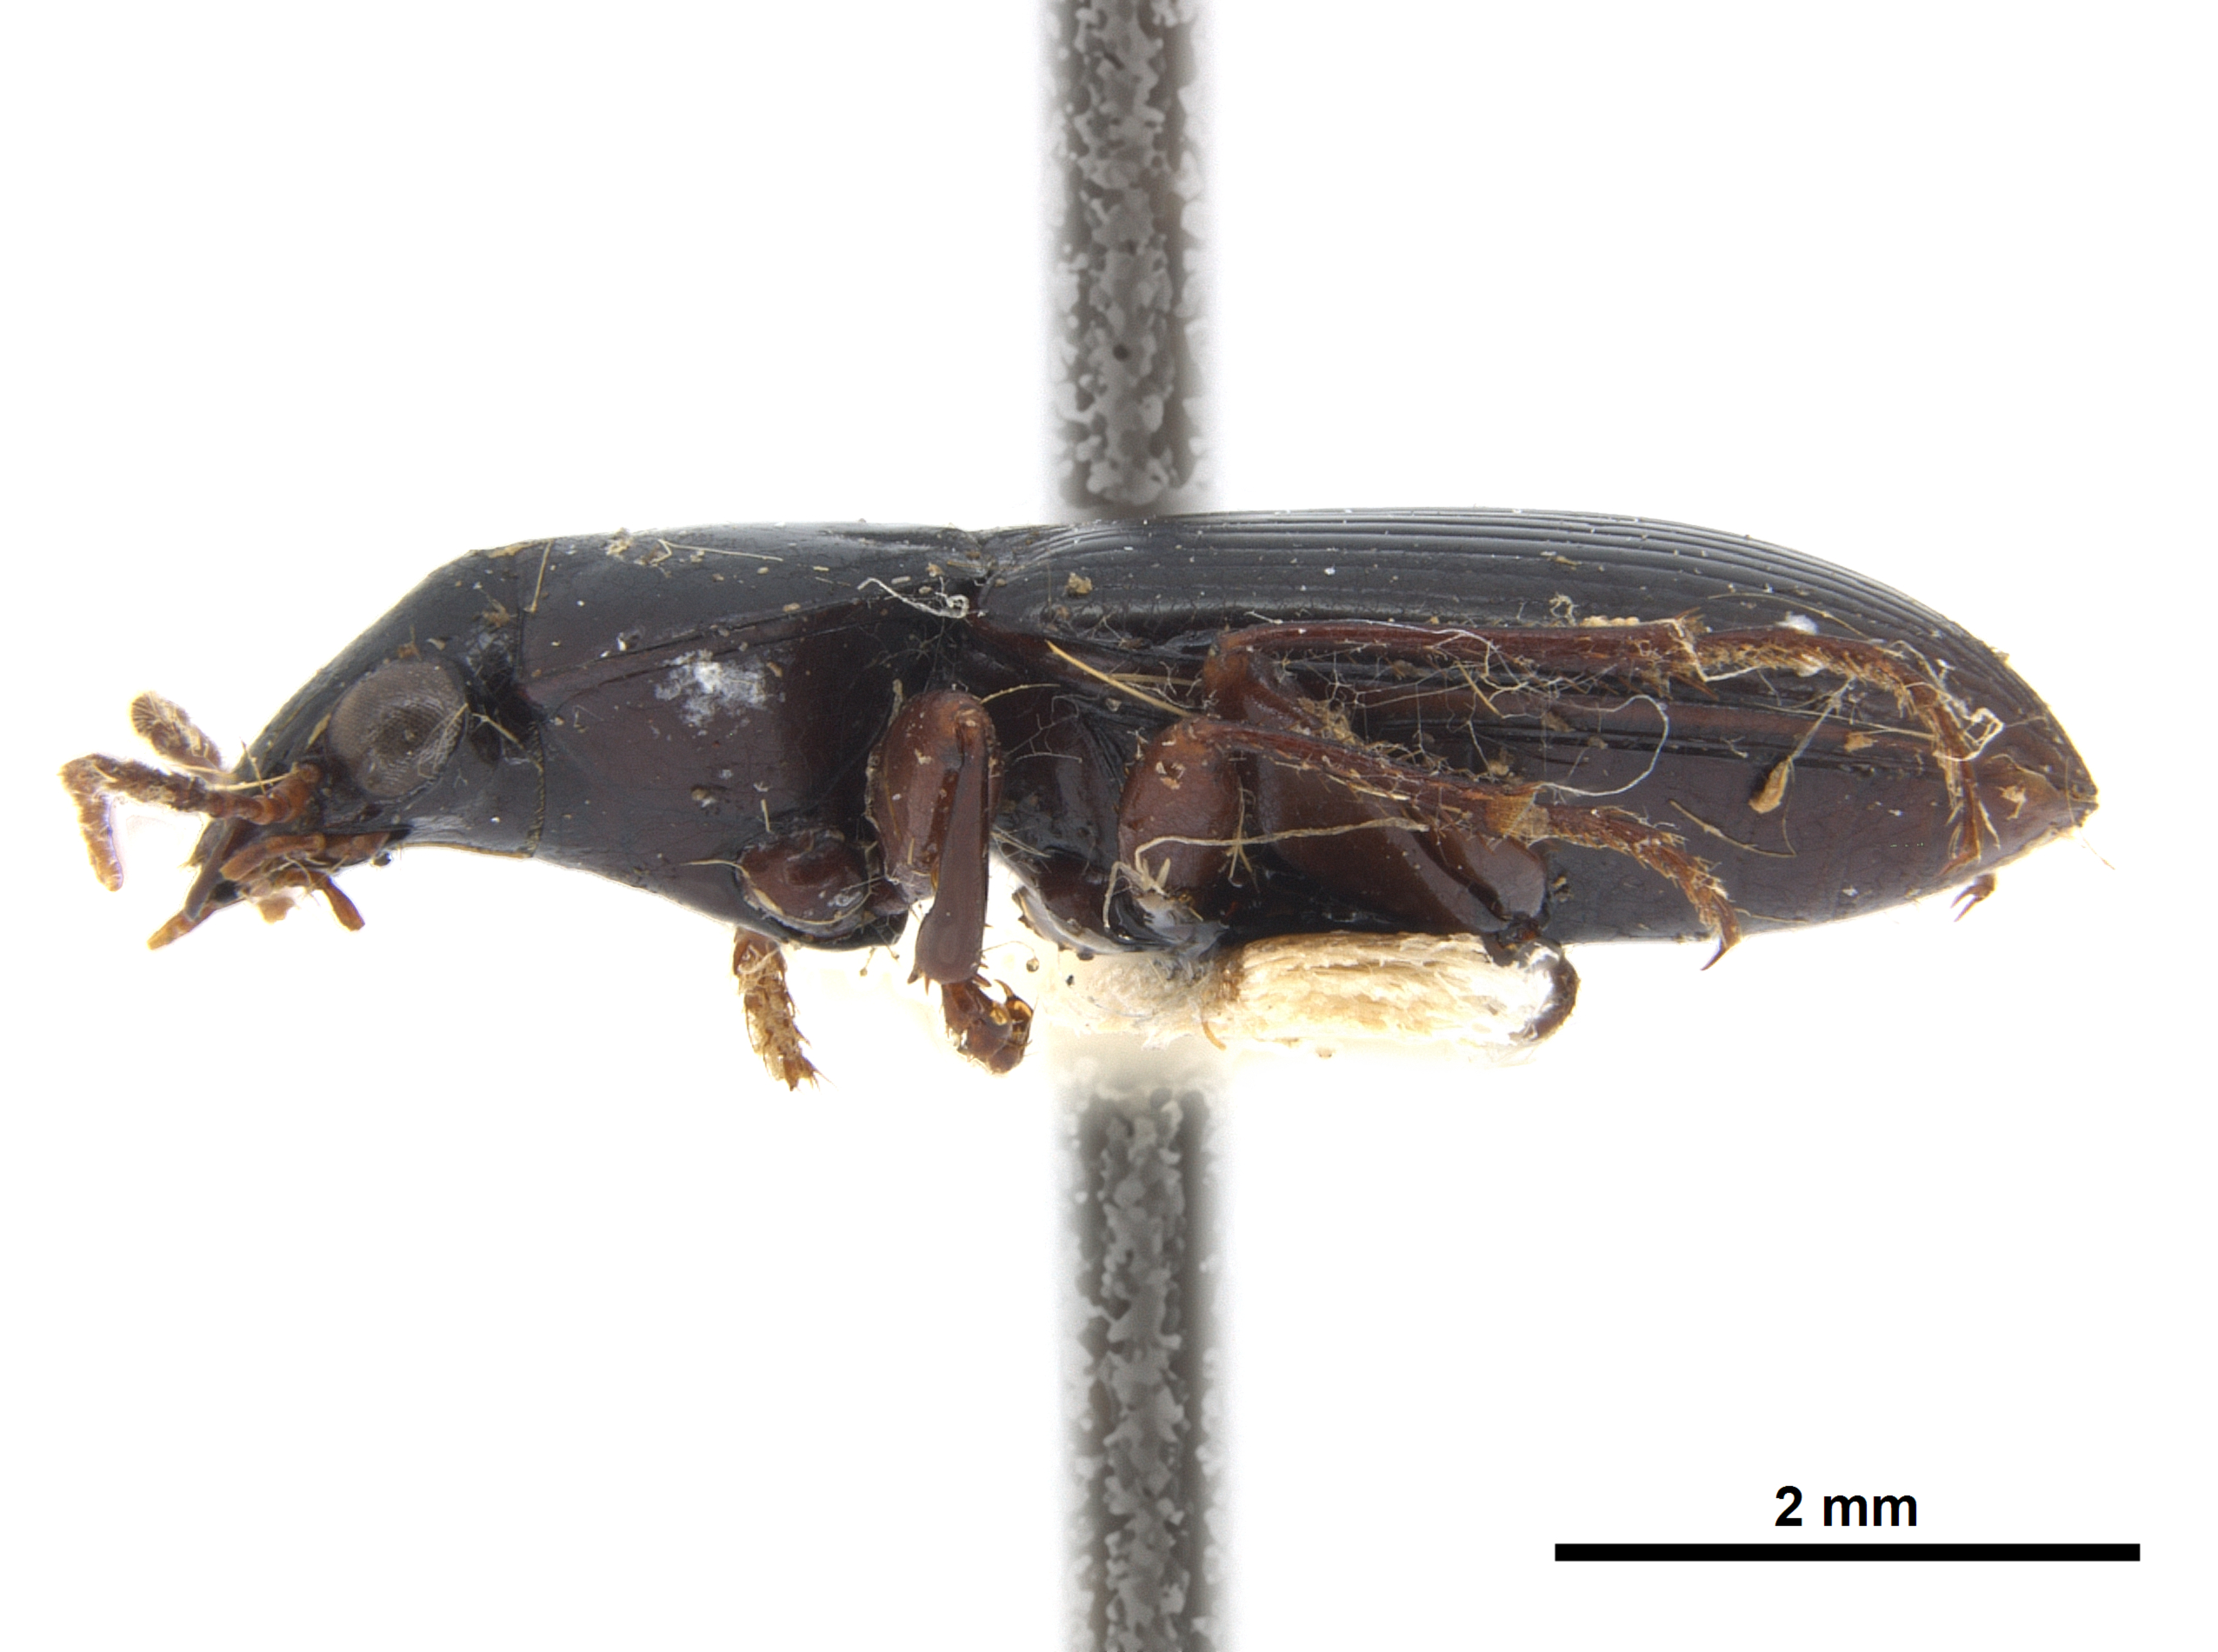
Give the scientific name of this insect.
Argutoridius abacetoides (also Parahypates abacetoides)
